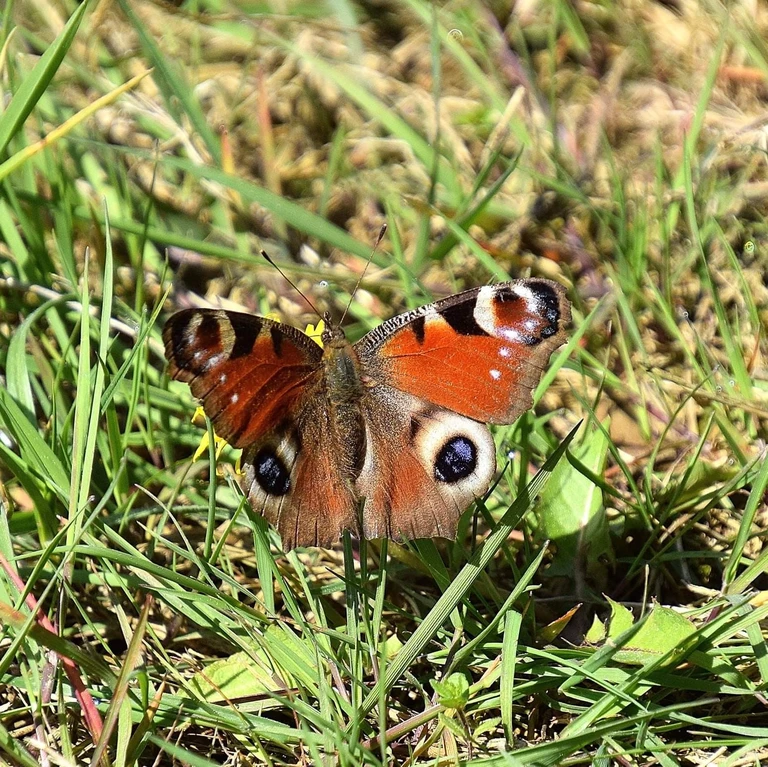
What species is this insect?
Aglais io
